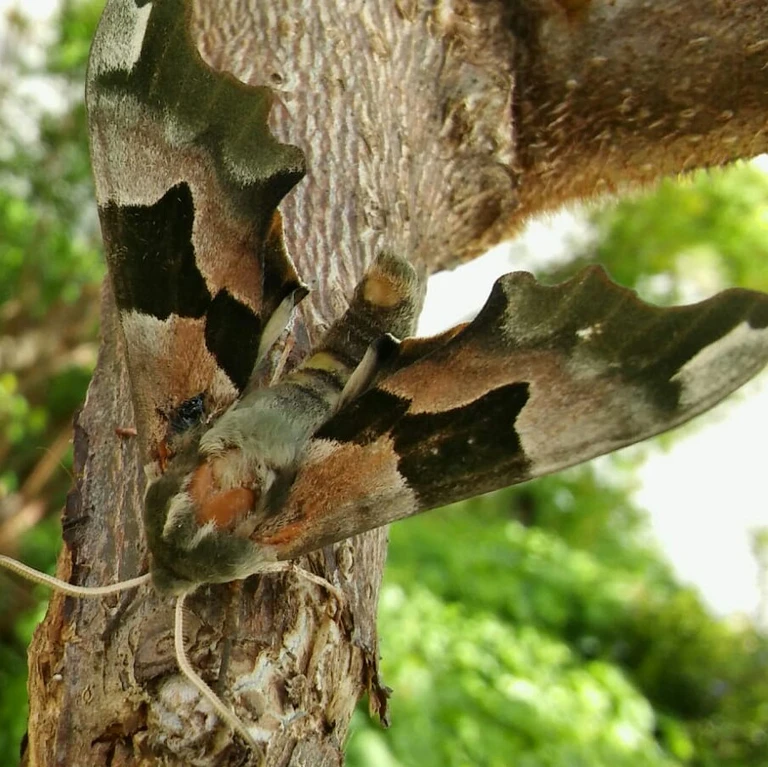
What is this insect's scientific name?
Mimas tiliae
